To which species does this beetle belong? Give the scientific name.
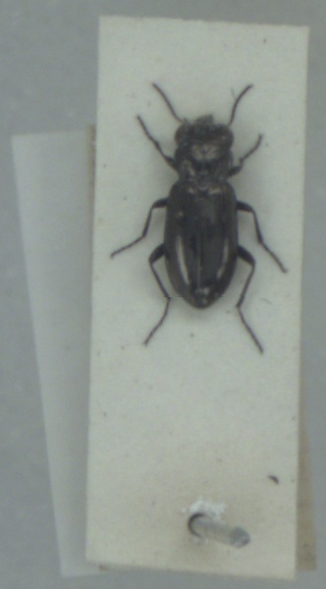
Notiophilus aquaticus
